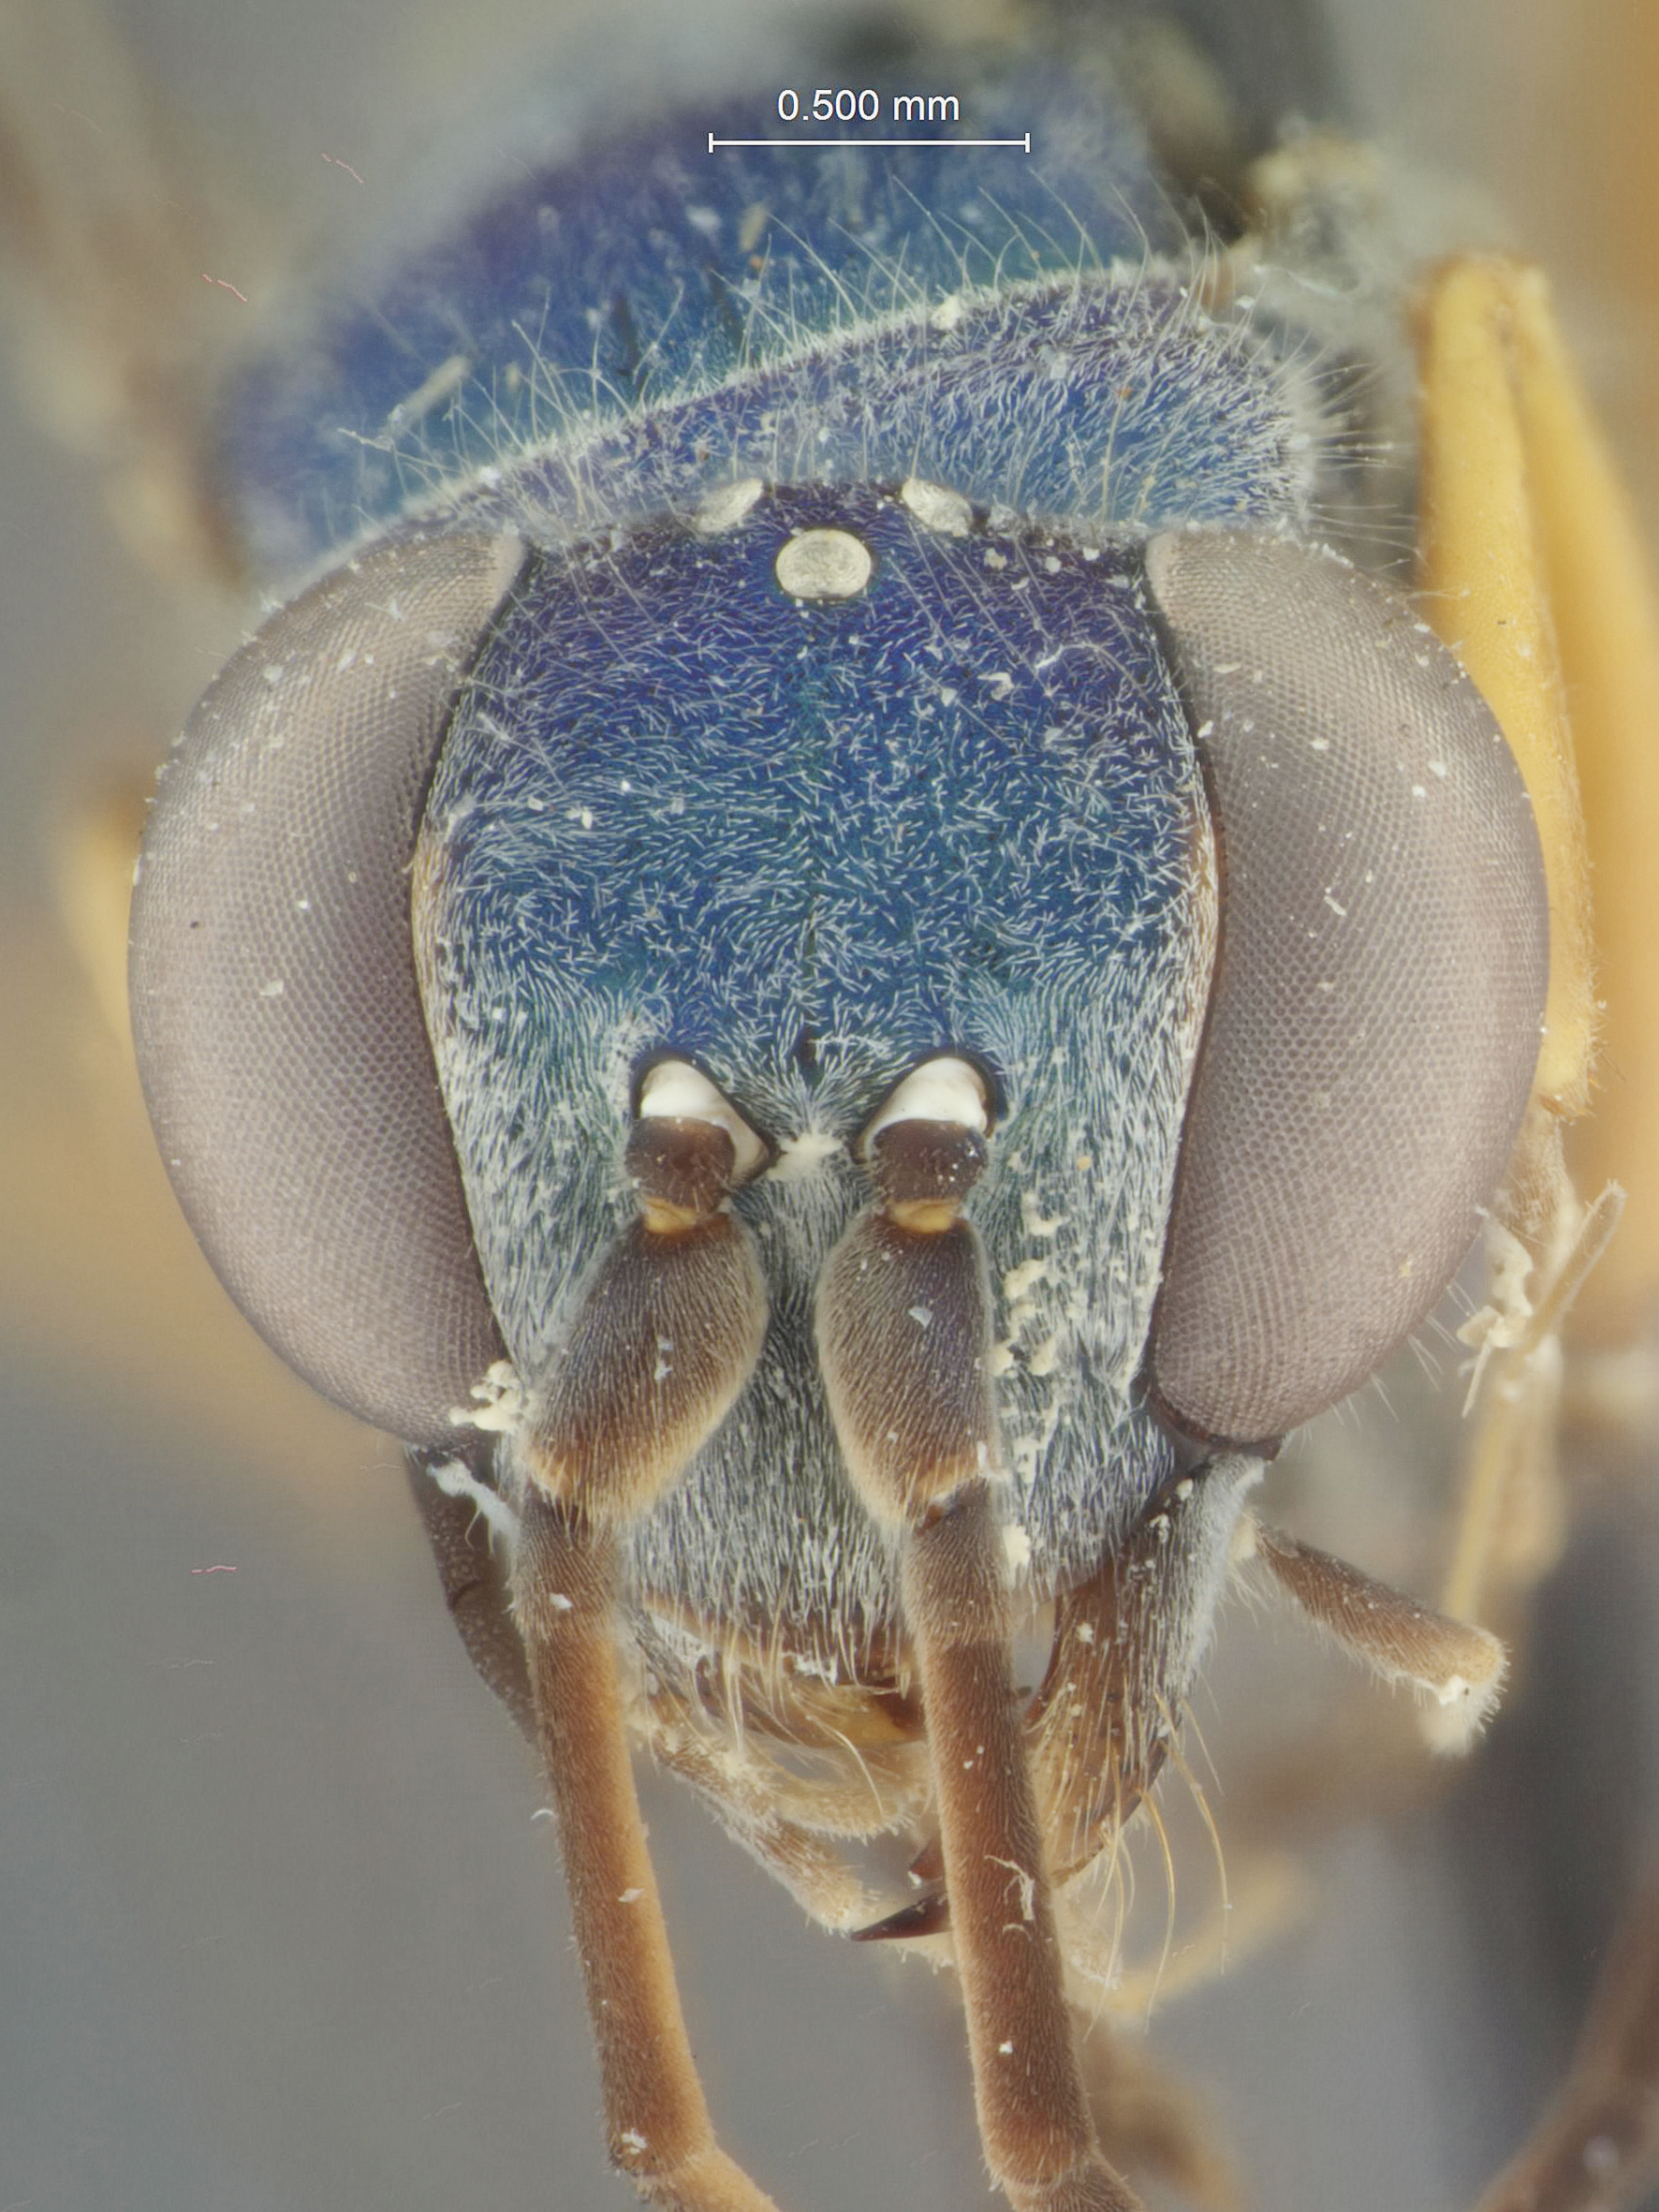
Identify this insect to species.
Auplopus purpureus
